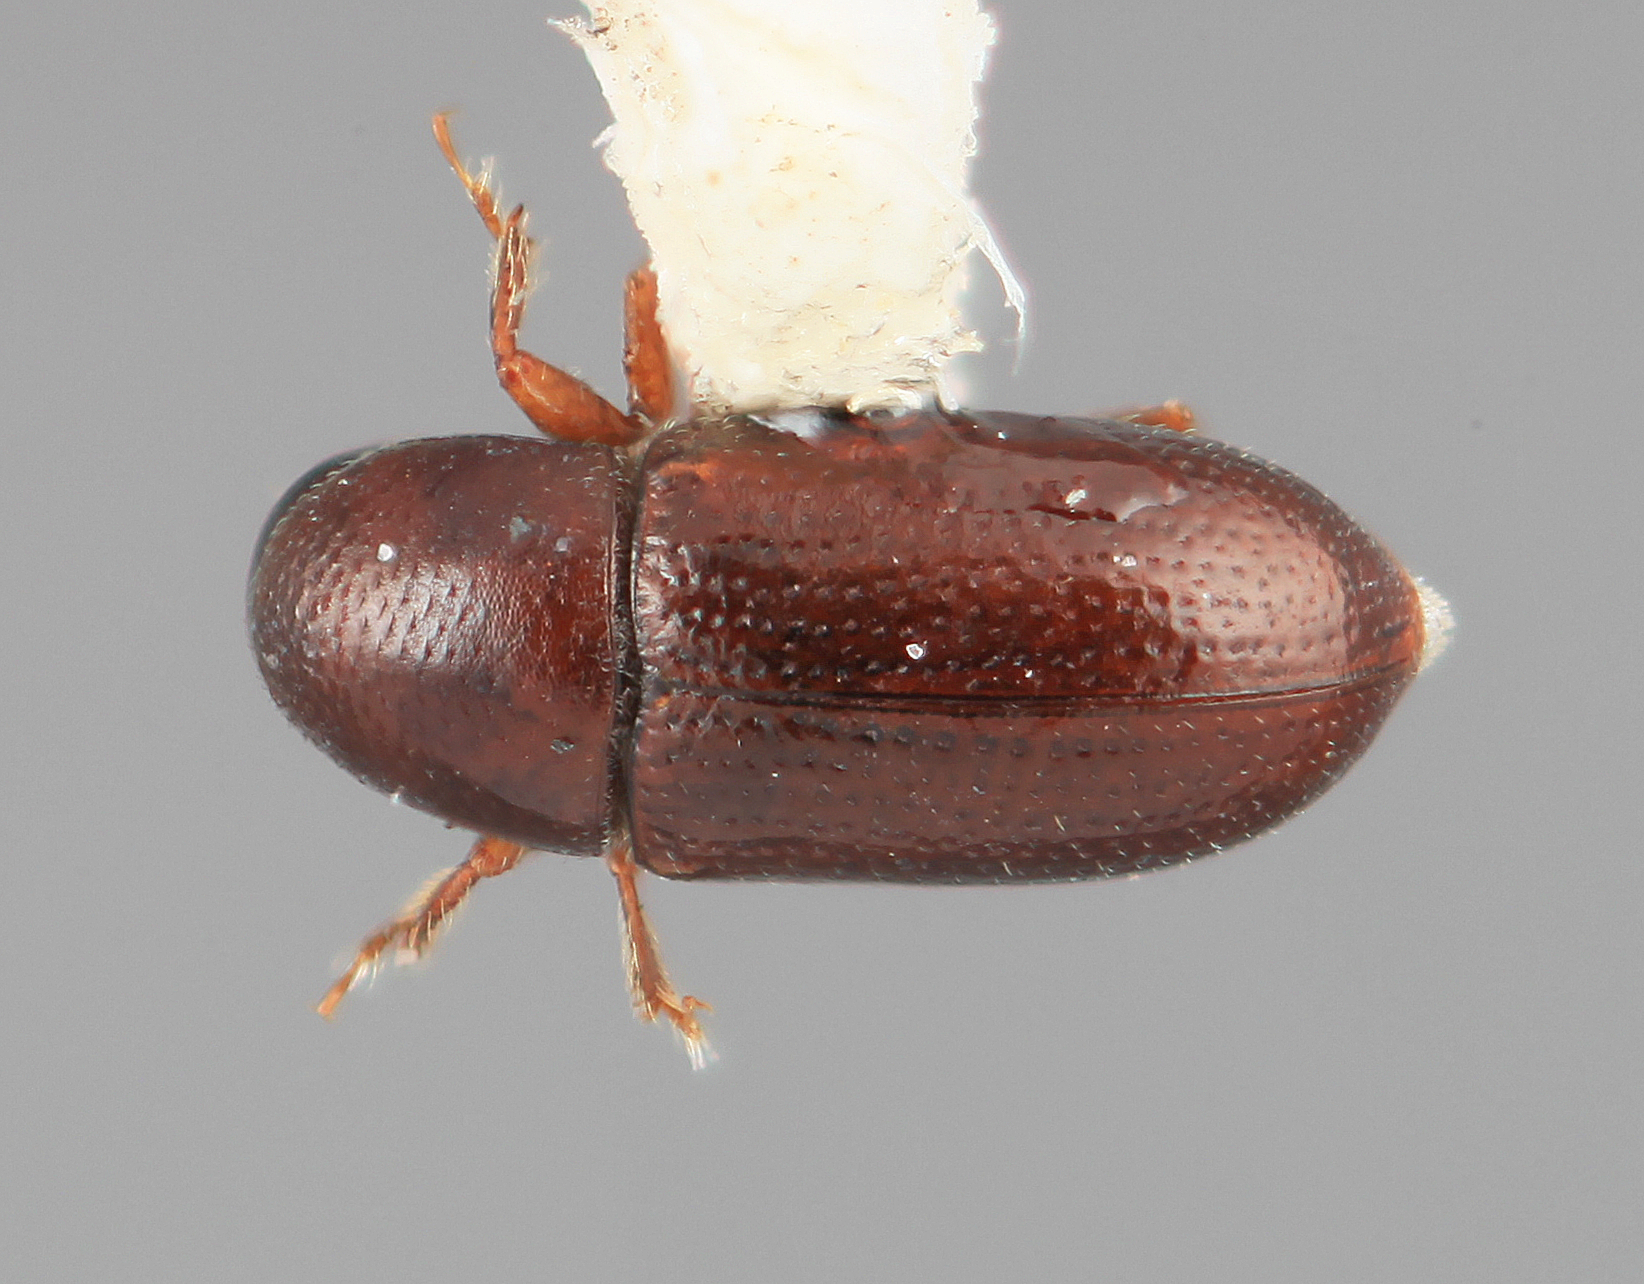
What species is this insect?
Scolytodes pumilus
